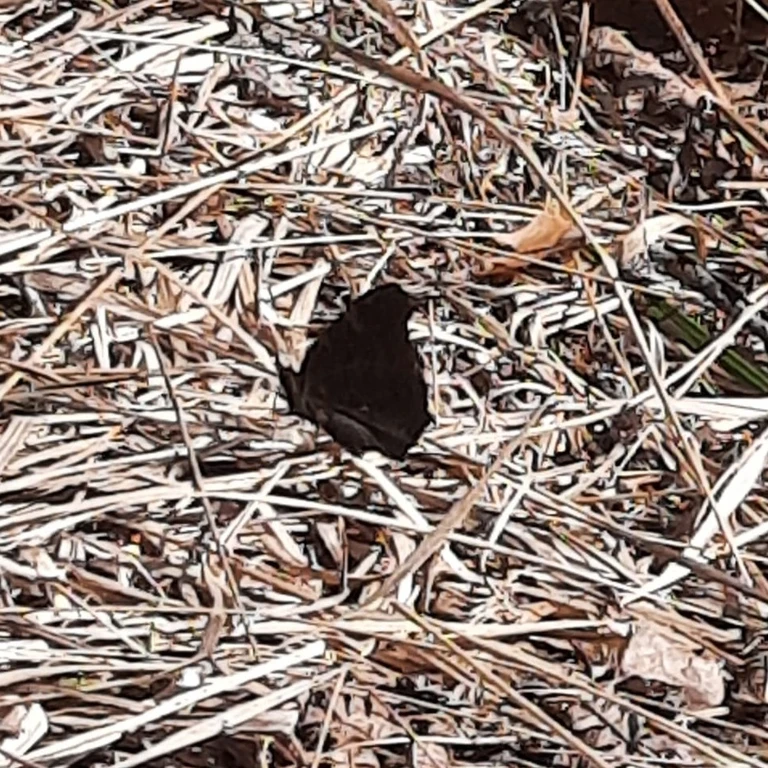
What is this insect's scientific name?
Aglais io
